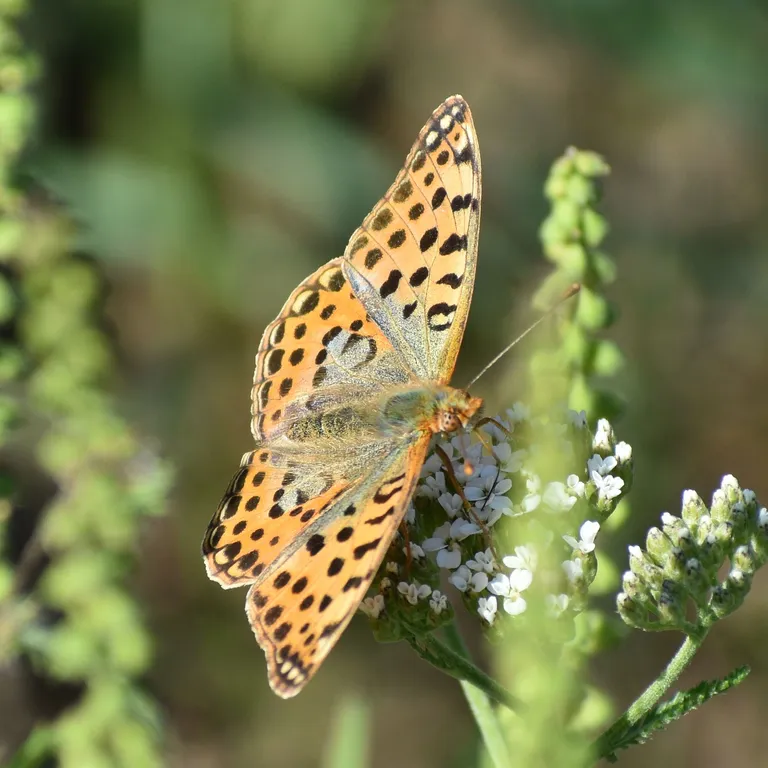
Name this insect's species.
Issoria lathonia
